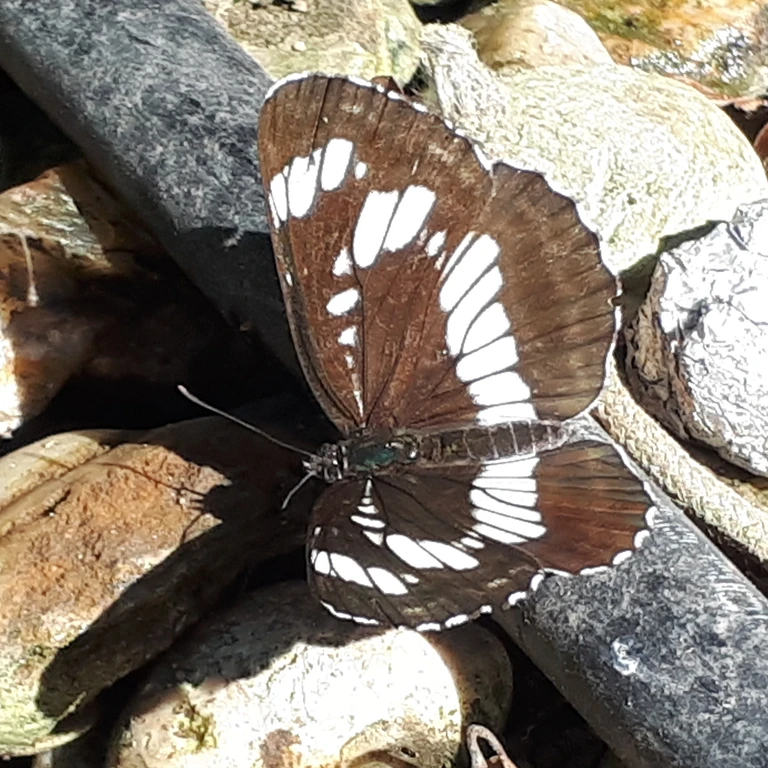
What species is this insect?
Neptis rivularis
